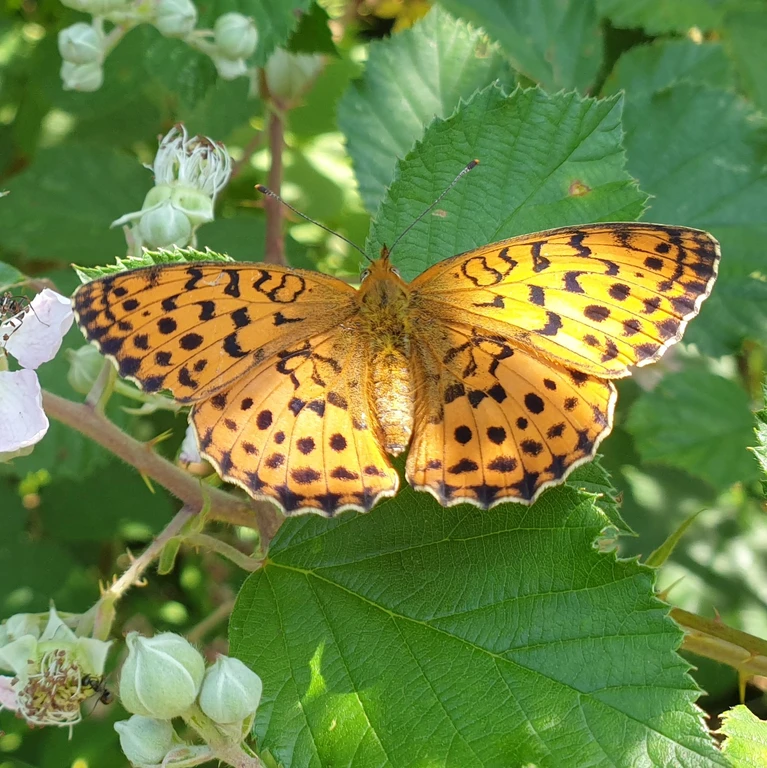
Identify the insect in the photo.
Brenthis daphne
